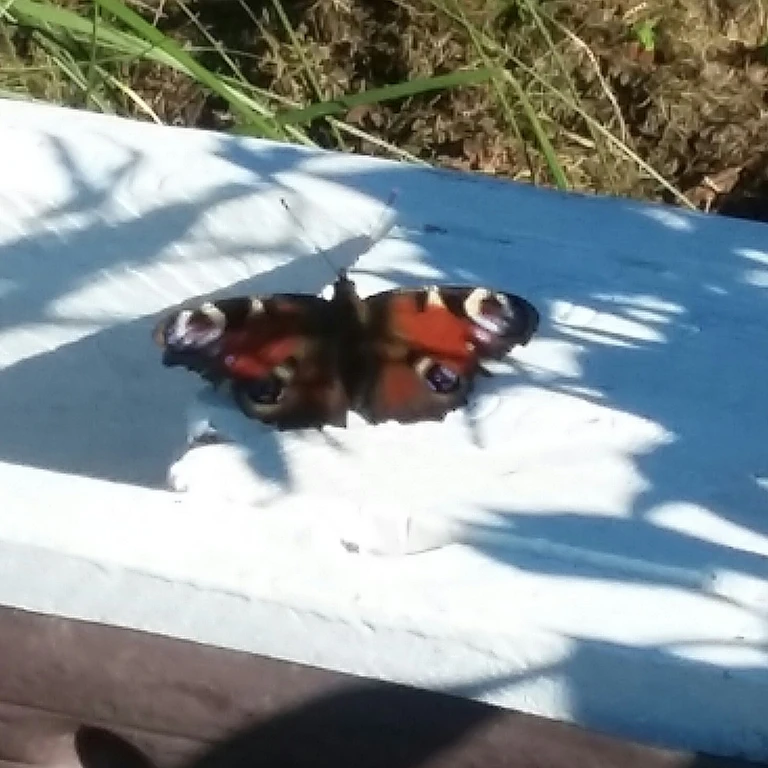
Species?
Aglais io
